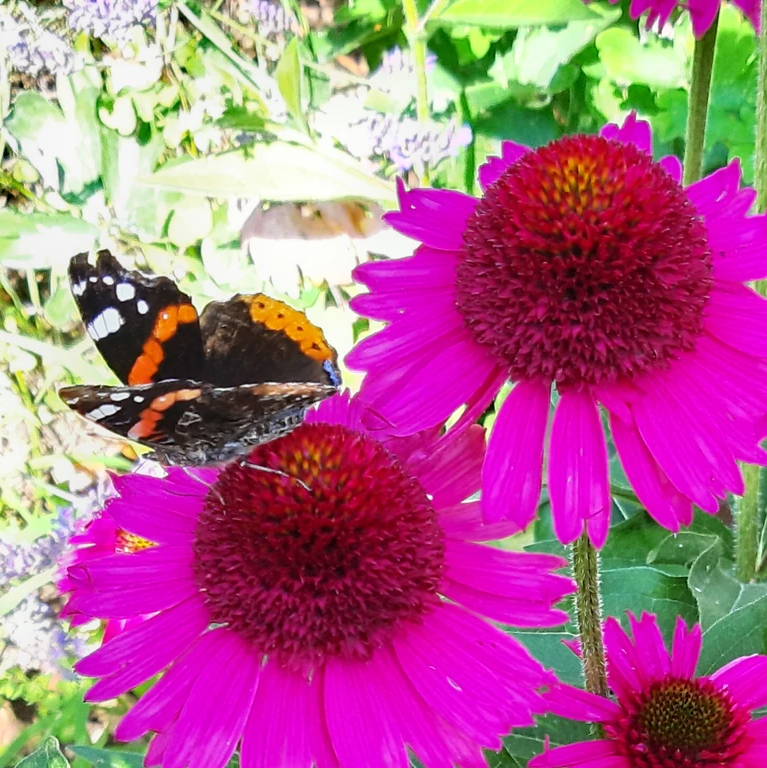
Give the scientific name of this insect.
Vanessa atalanta
